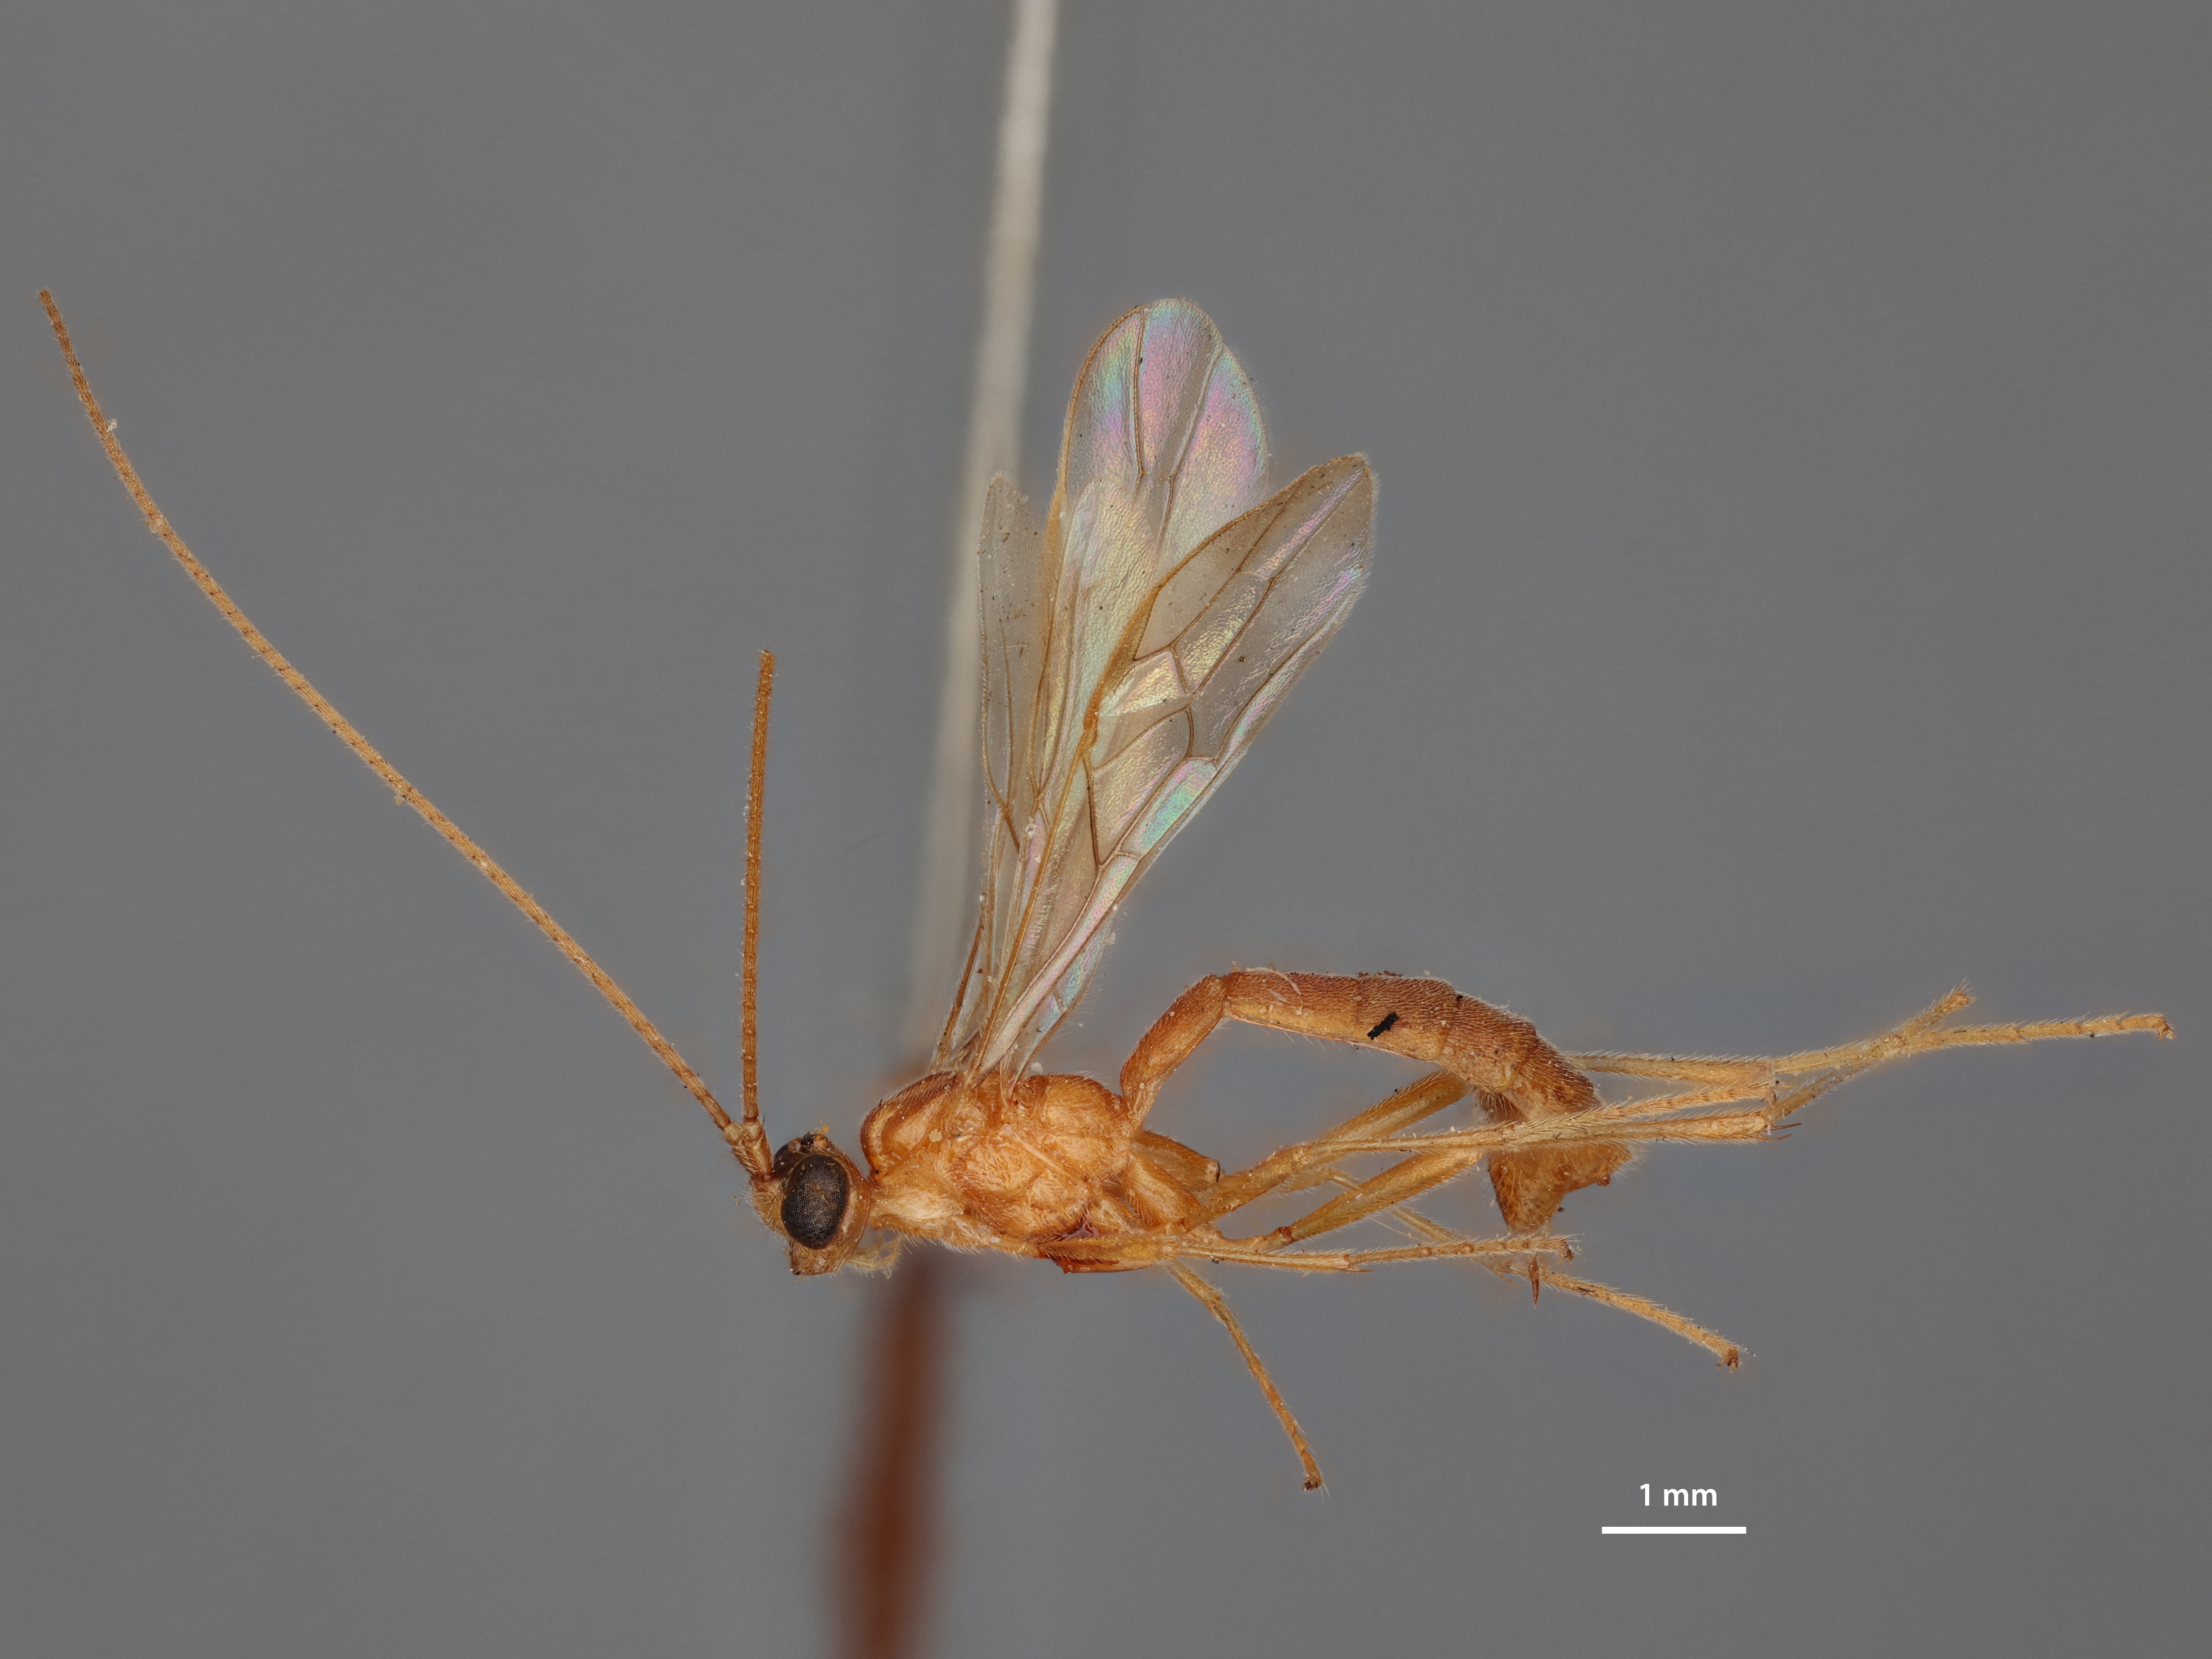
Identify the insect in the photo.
Trigonophatnus philippinensis
